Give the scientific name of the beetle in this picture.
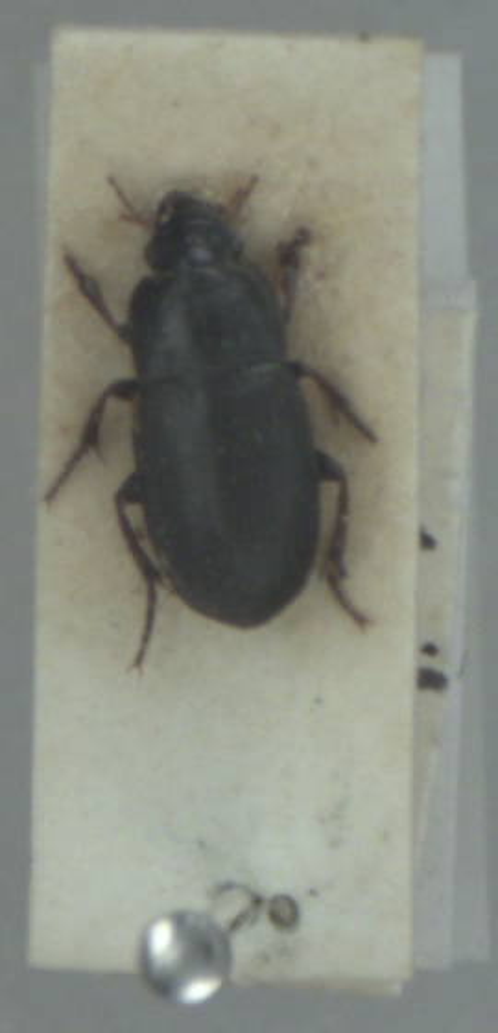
Harpalus anxius
